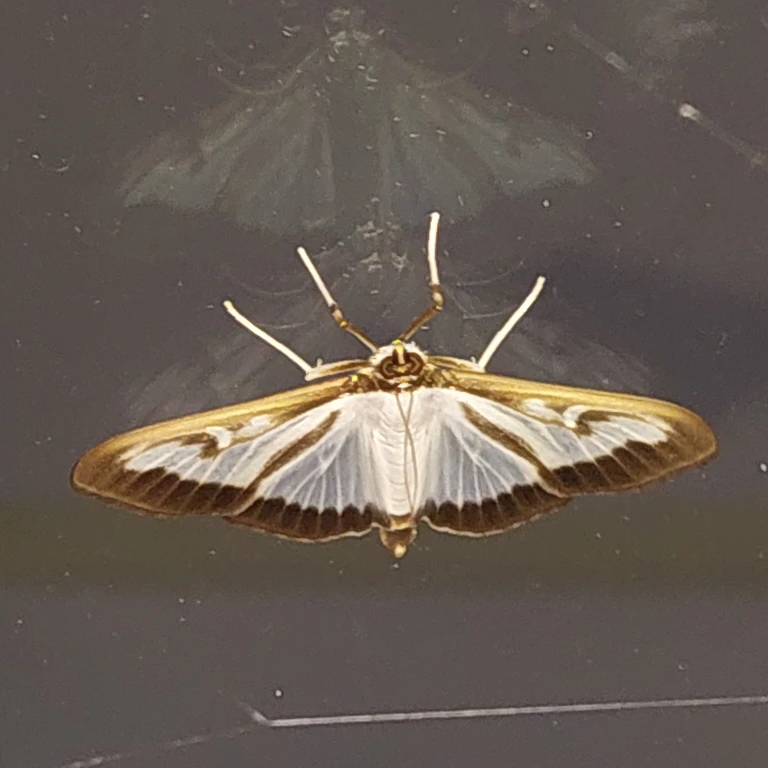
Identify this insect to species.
Cydalima perspectalis
